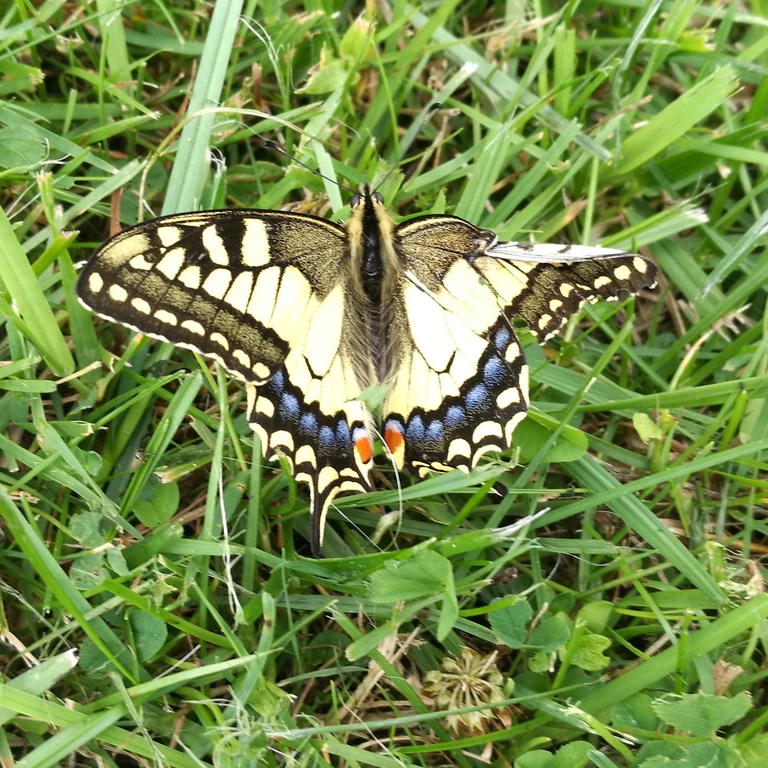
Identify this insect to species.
Papilio machaon
